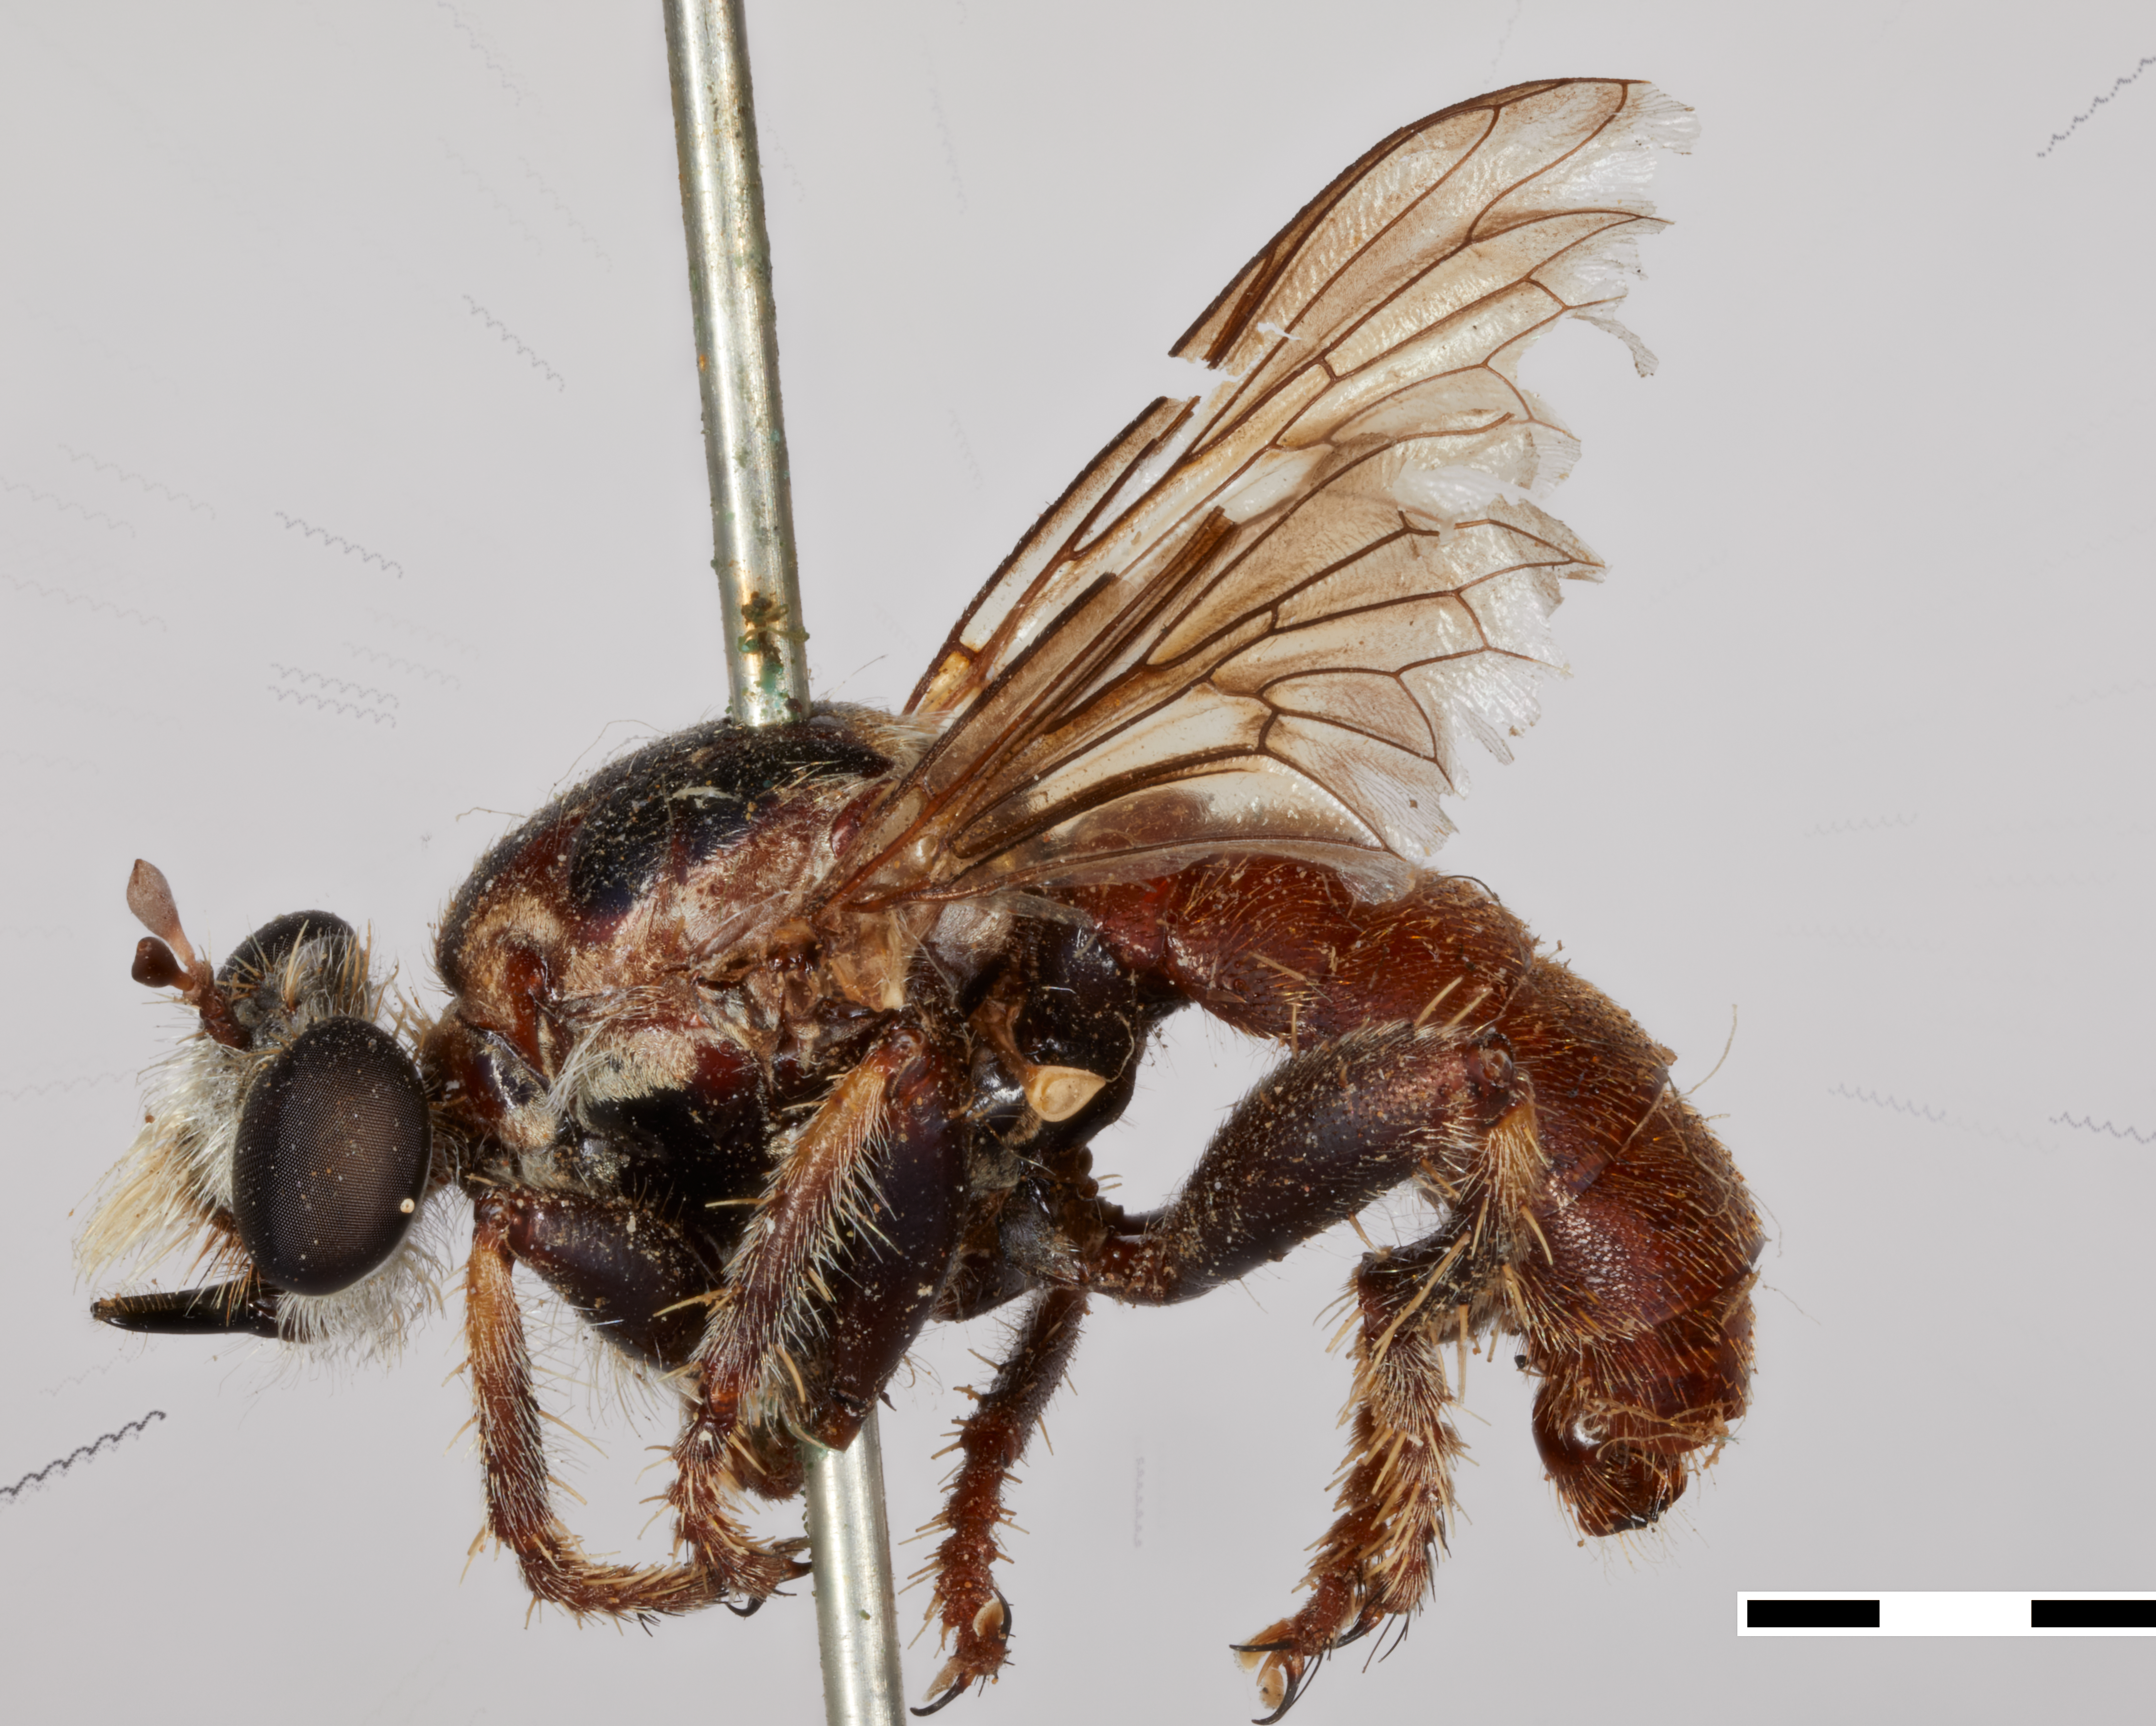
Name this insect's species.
Cerotainiops oma
